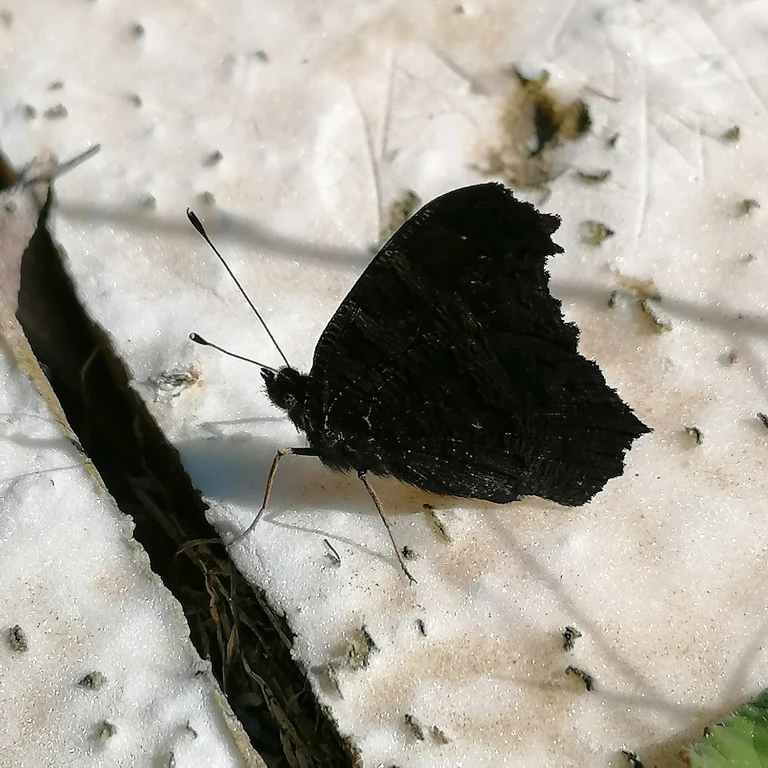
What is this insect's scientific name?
Aglais io
